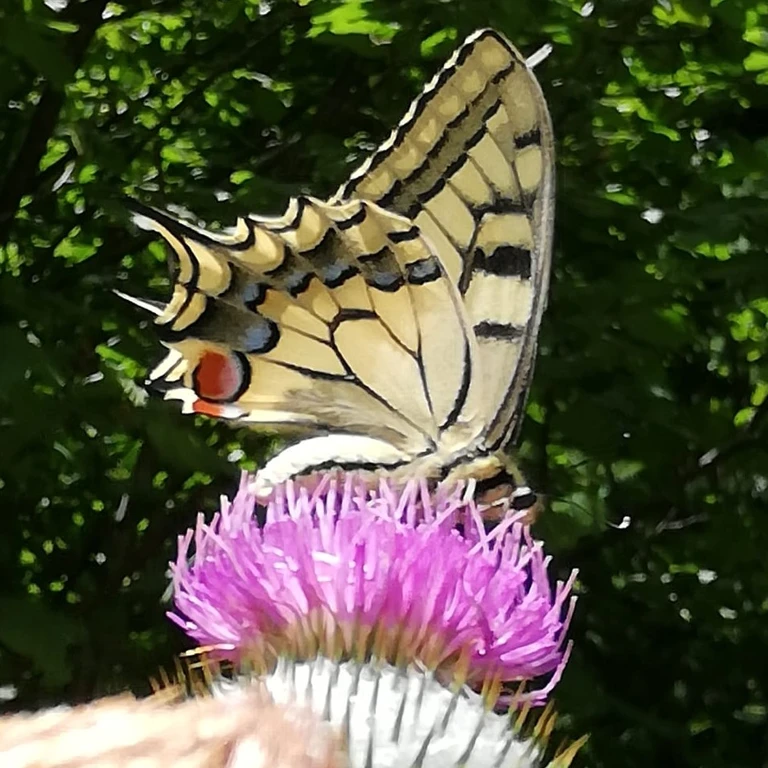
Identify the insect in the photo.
Papilio machaon
